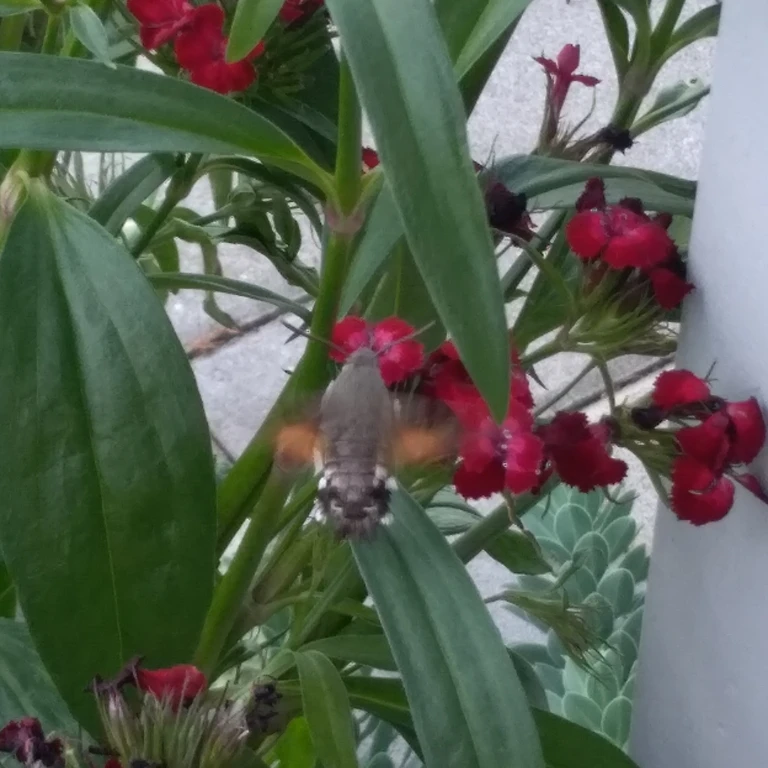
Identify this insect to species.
Macroglossum stellatarum
